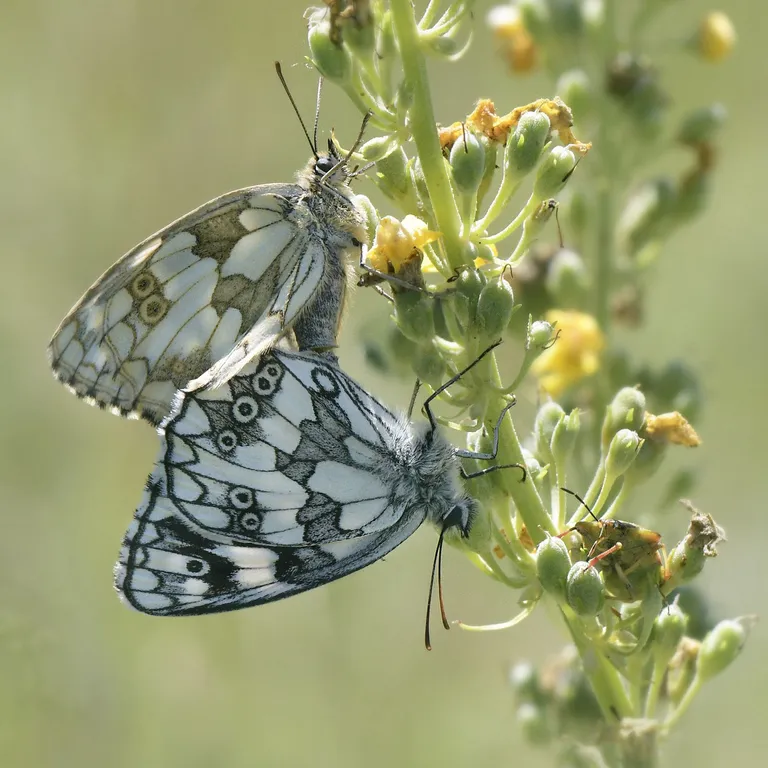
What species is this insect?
Melanargia galathea
